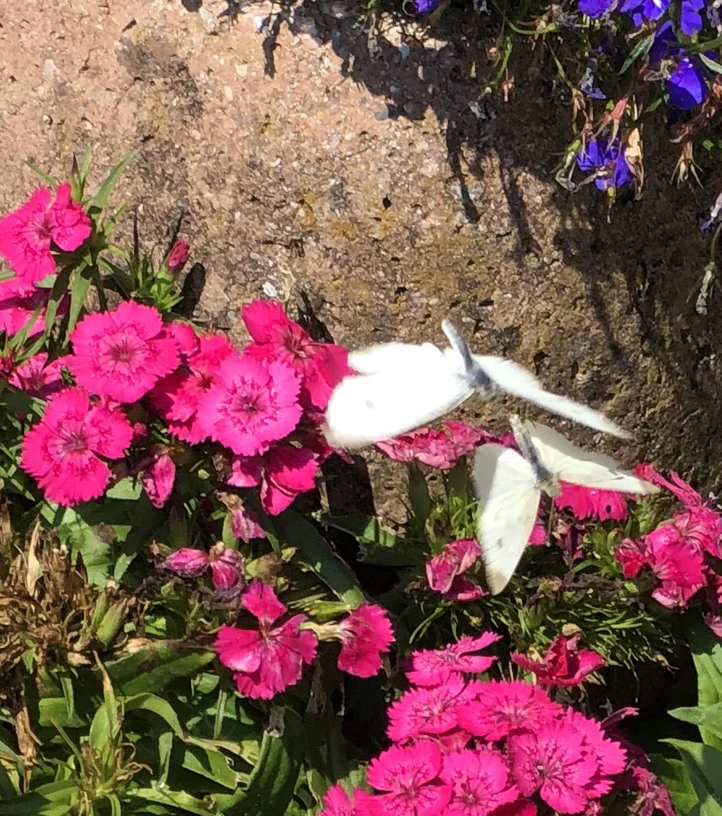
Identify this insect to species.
Pieris rapae
